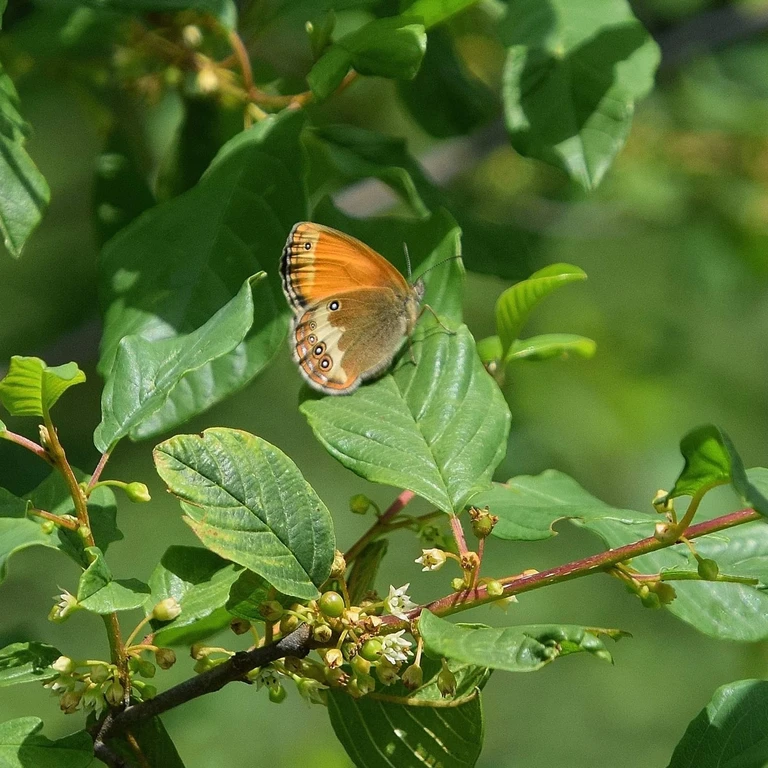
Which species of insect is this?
Coenonympha arcania
